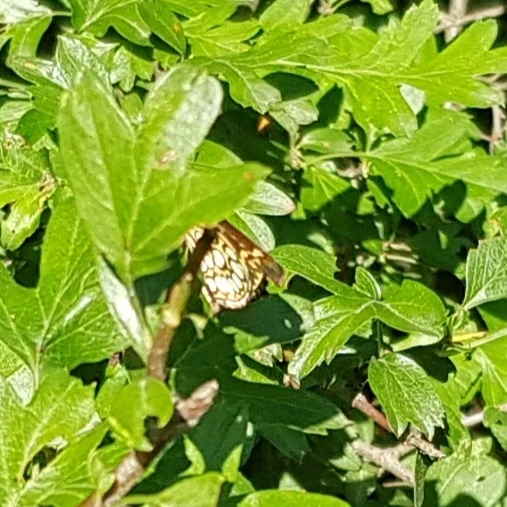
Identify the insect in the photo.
Heteropterus morpheus
